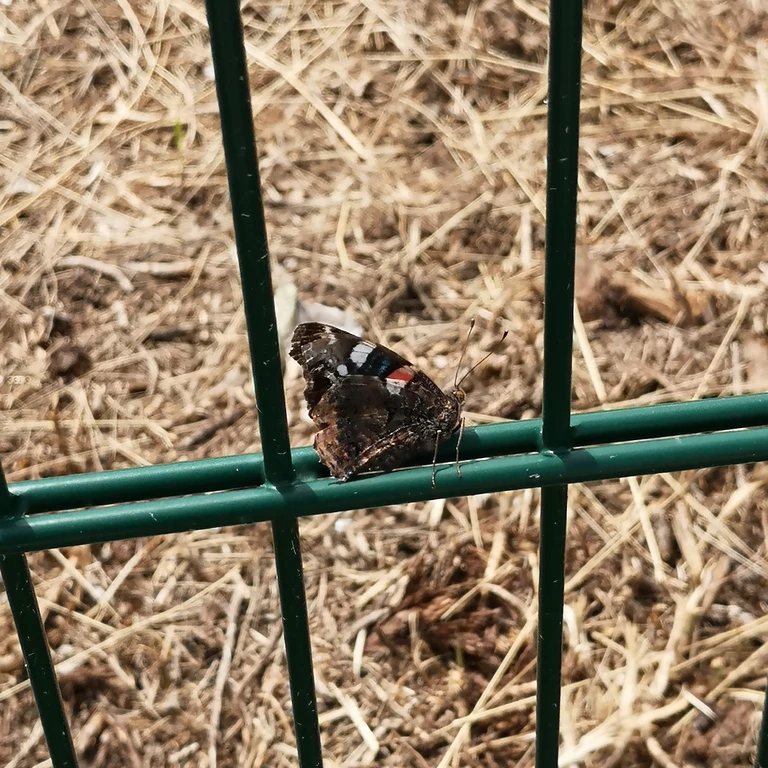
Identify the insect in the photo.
Vanessa atalanta
